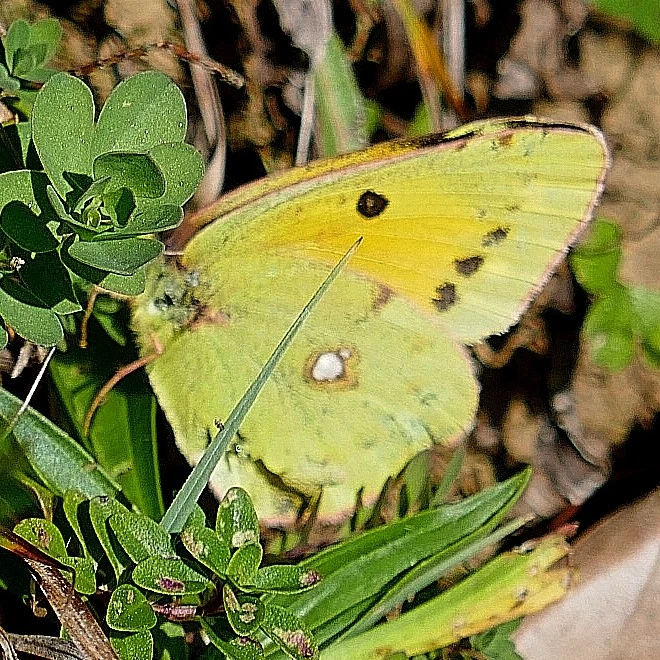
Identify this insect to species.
Colias croceus
